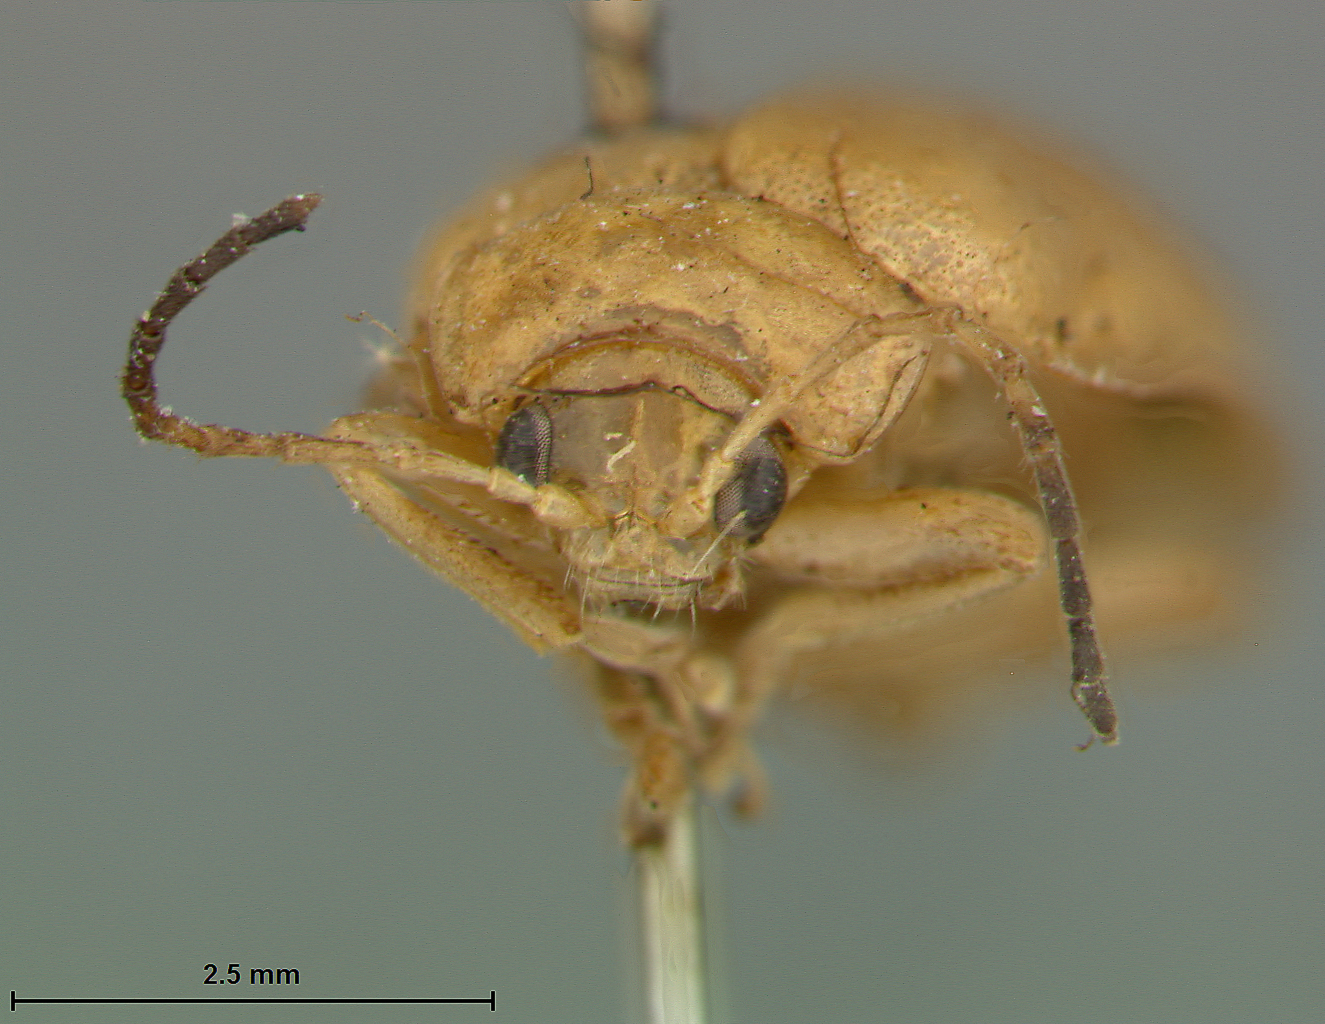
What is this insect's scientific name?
Oides ovalis
